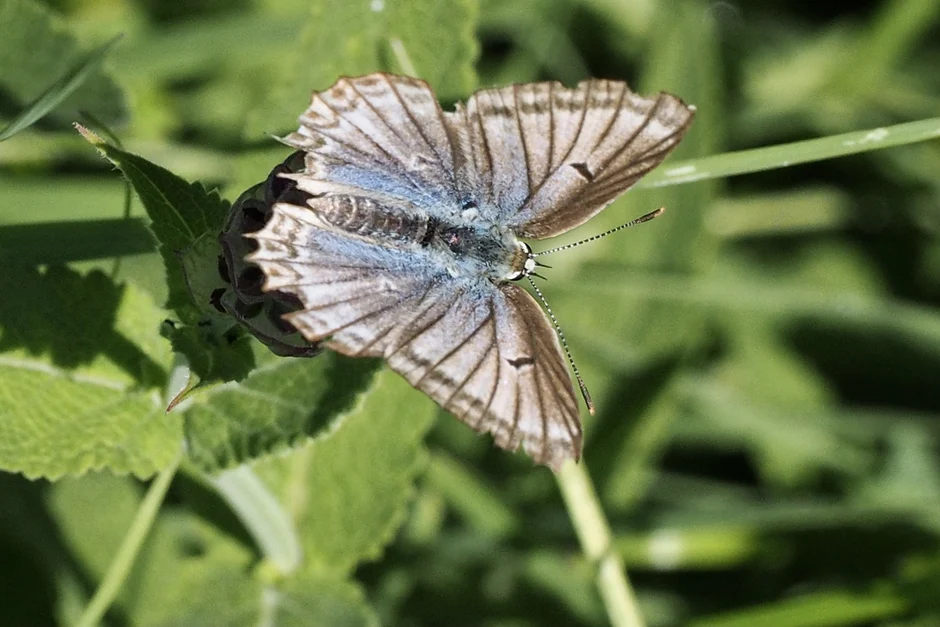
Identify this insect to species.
Polyommatus daphnis
